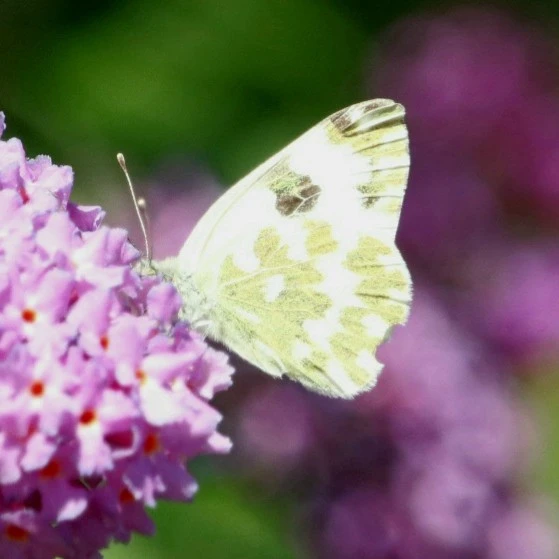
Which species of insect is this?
Pontia edusa
